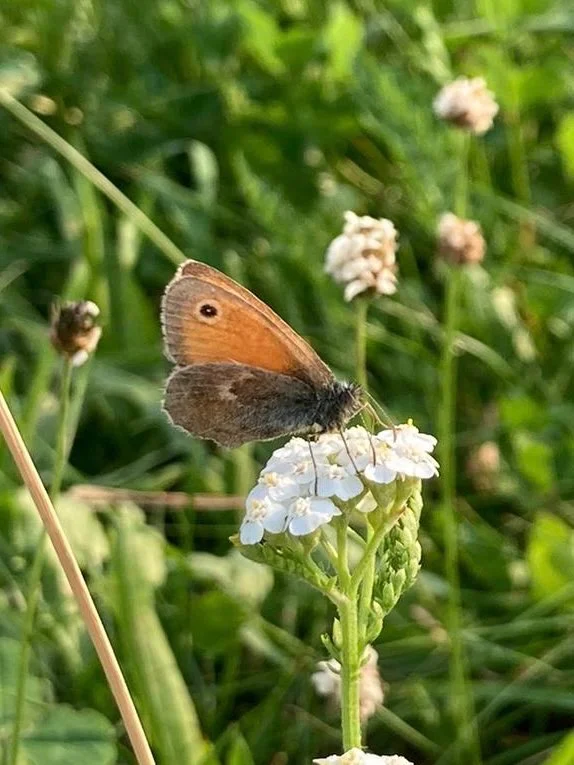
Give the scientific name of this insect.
Coenonympha pamphilus
